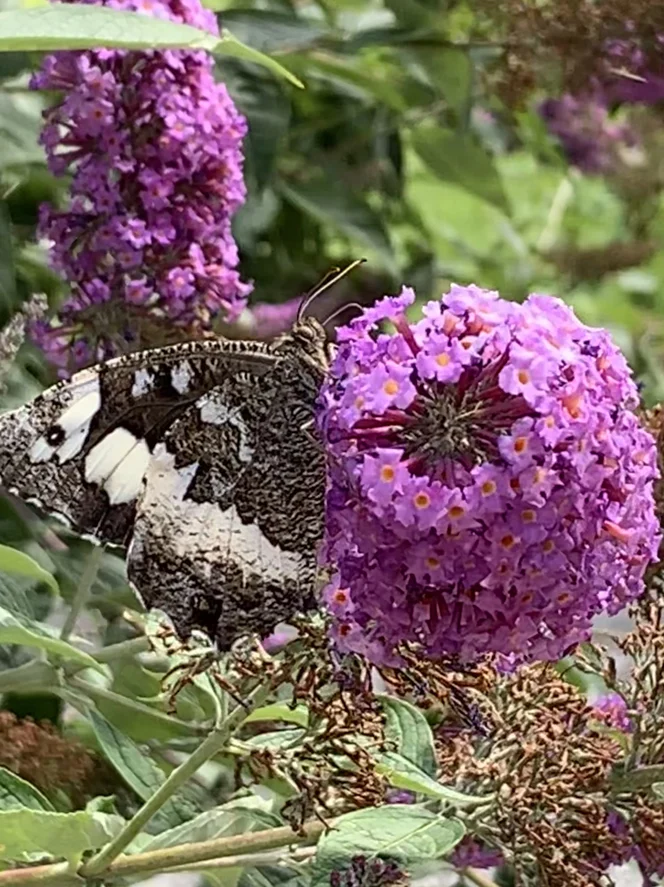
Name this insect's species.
Brintesia circe
